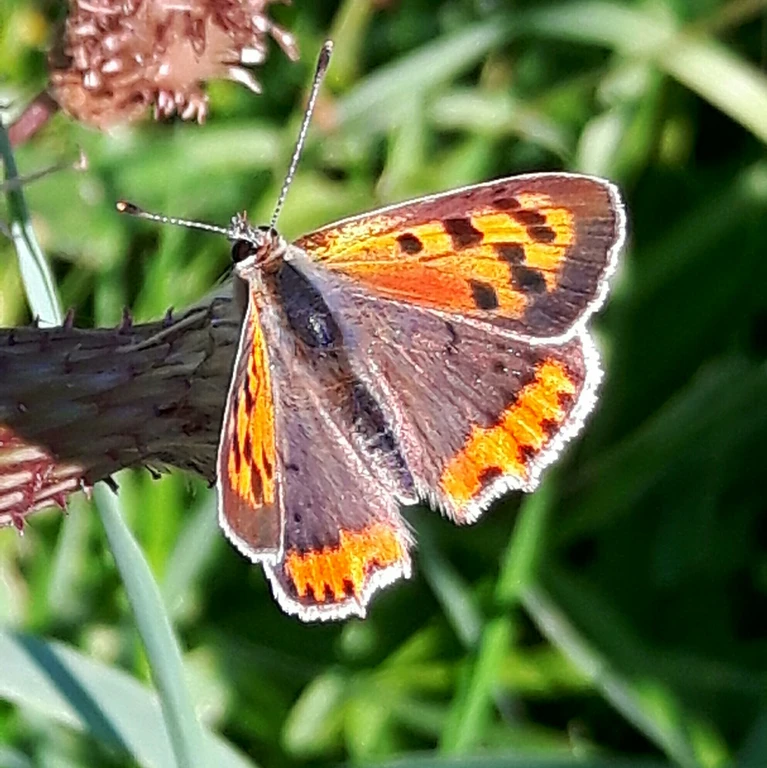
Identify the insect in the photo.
Lycaena phlaeas
